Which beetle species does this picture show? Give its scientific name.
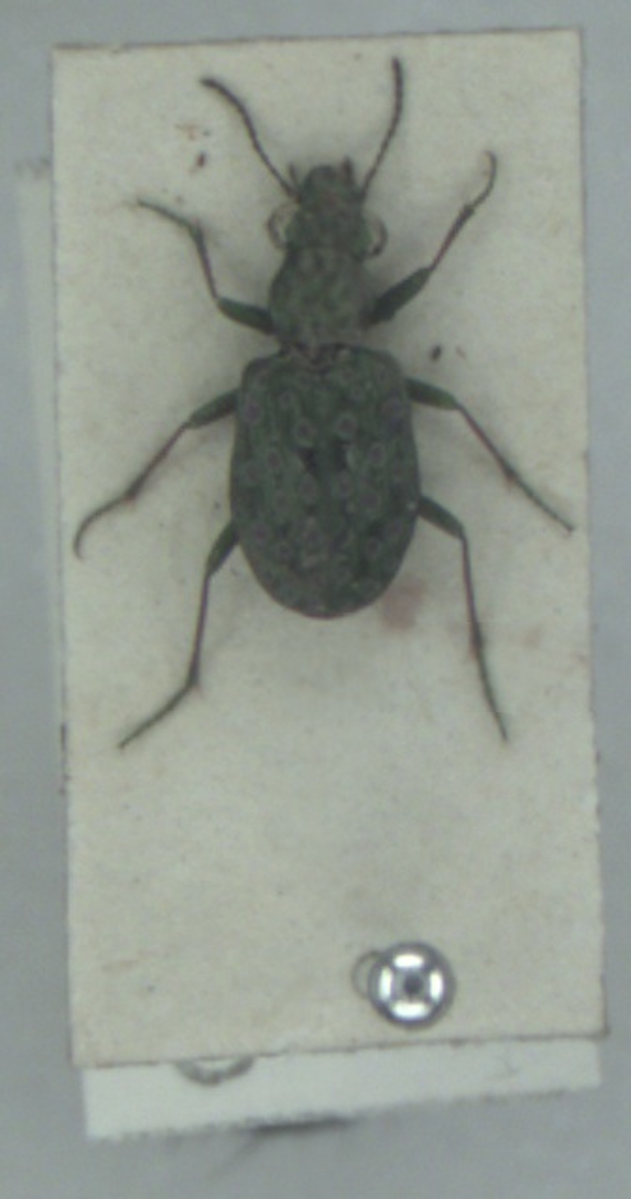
Elaphrus riparius
